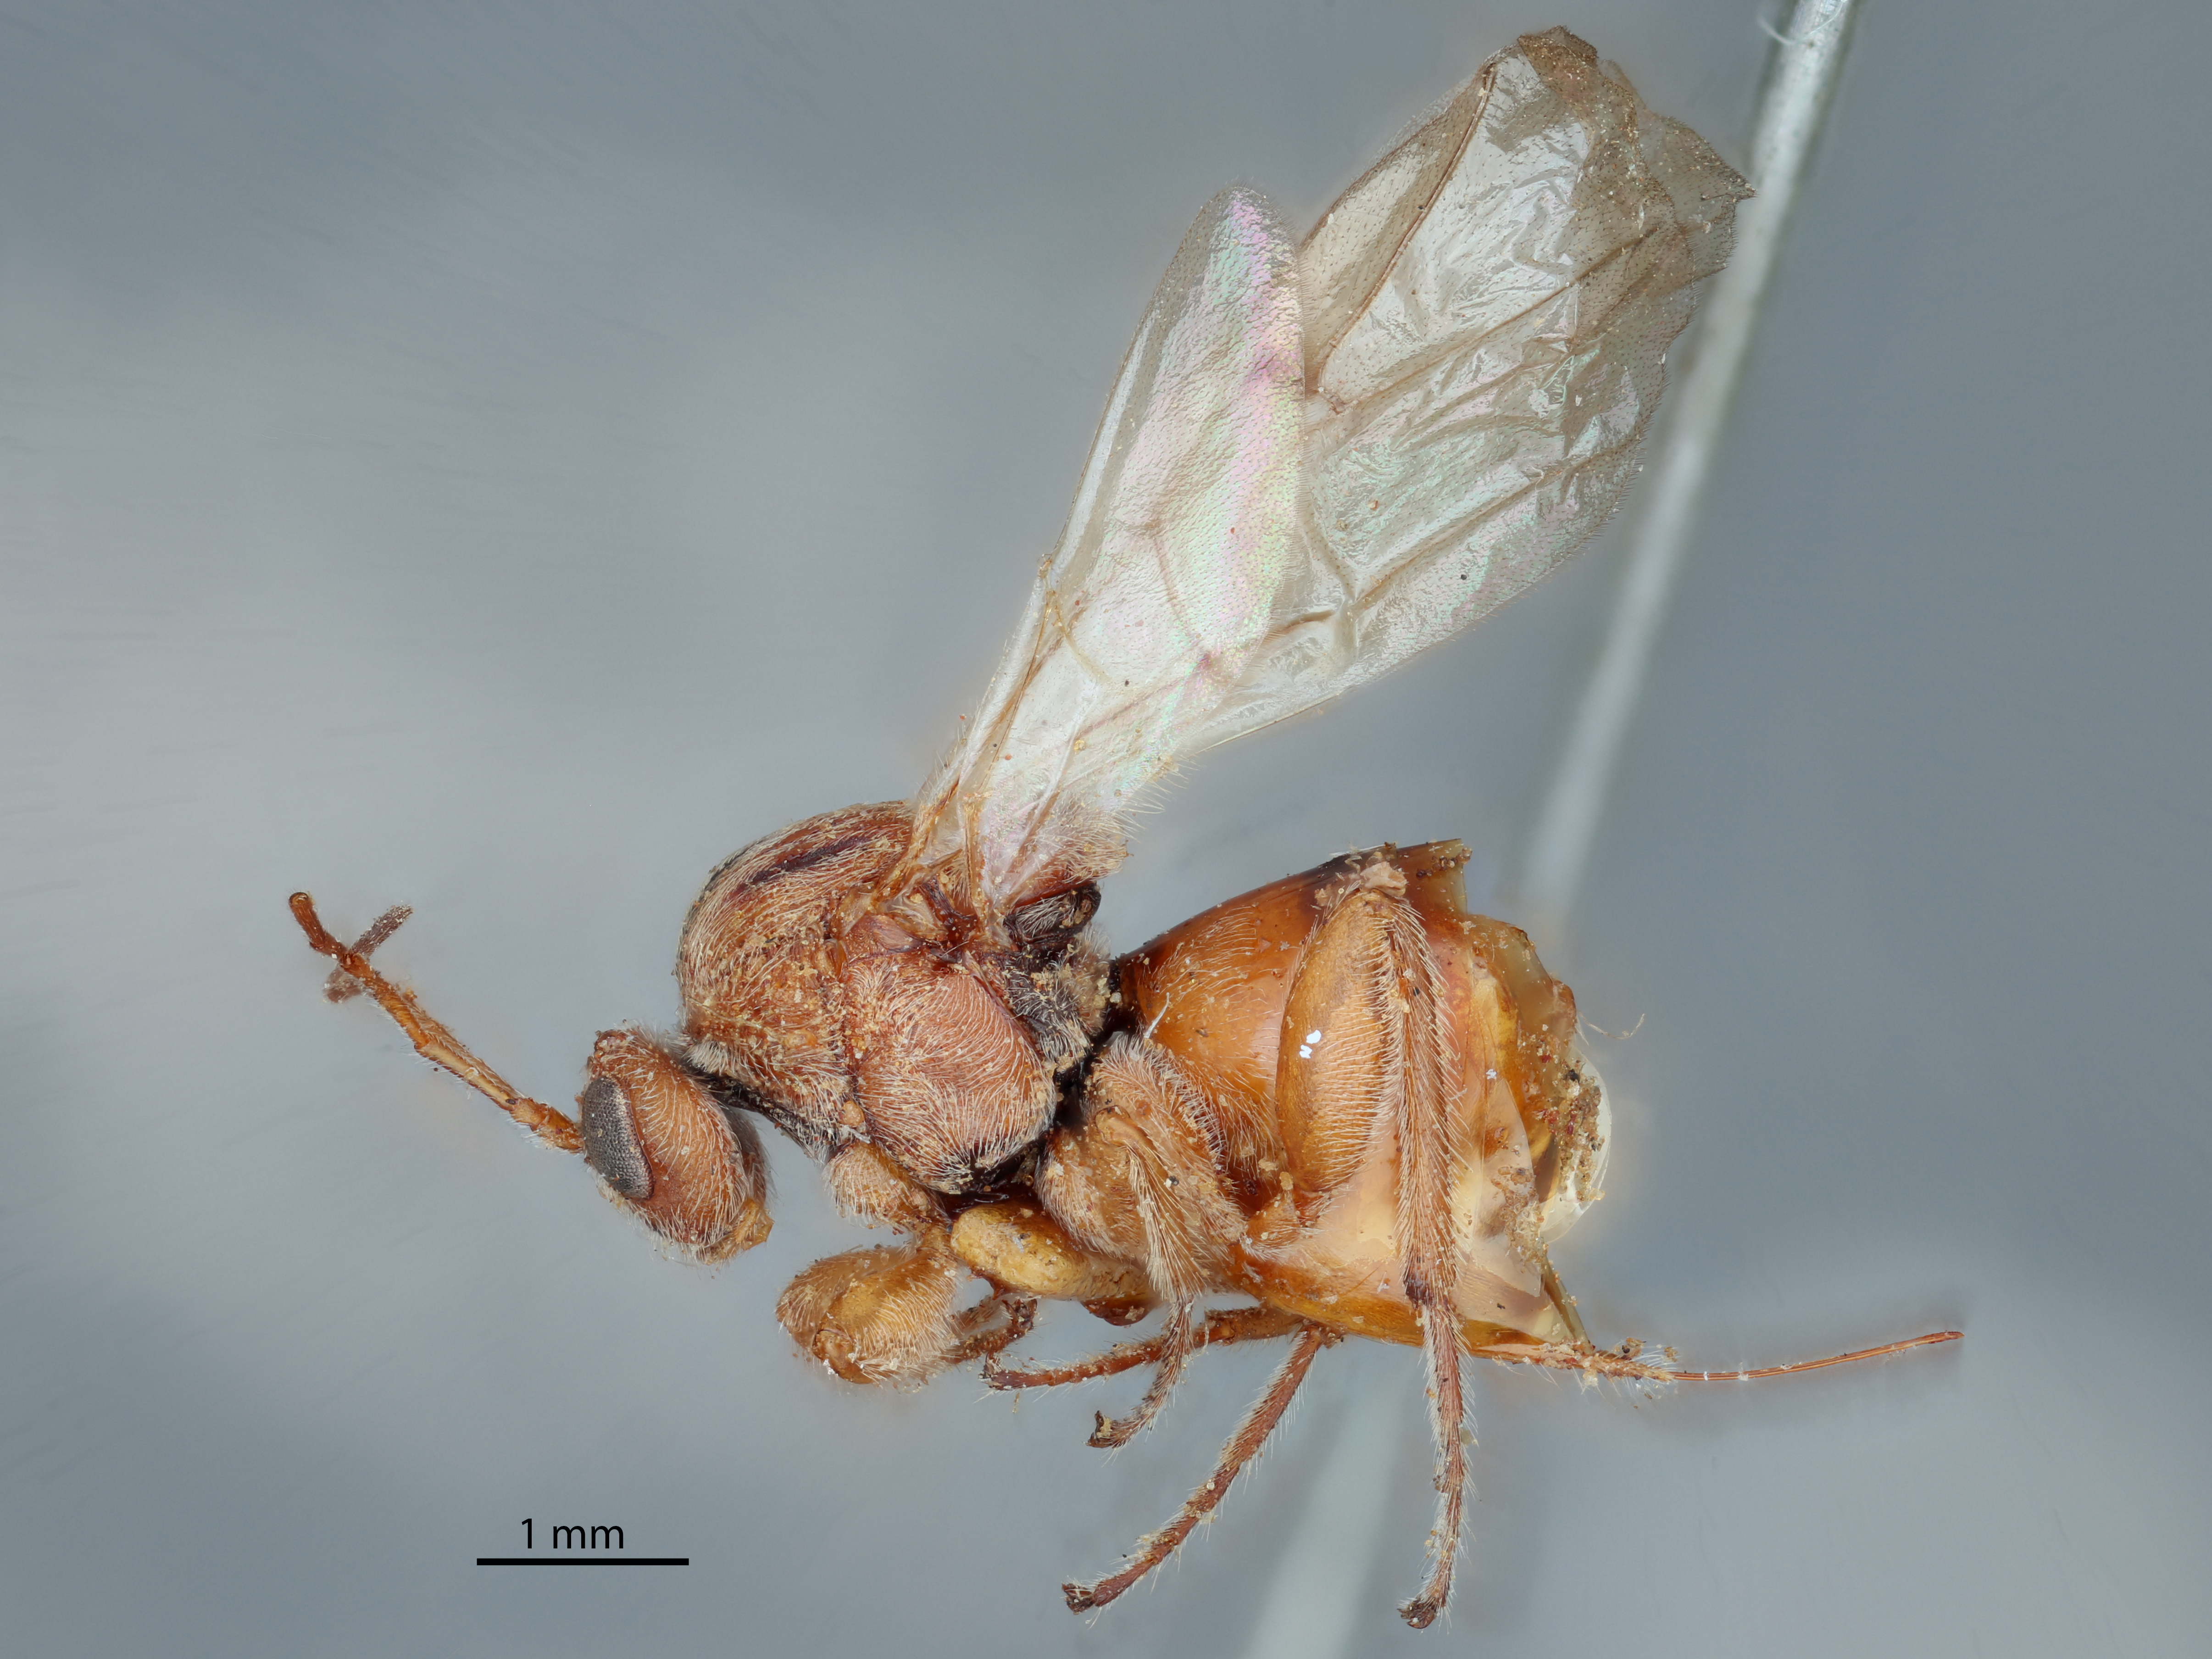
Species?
Synergus mexicana
